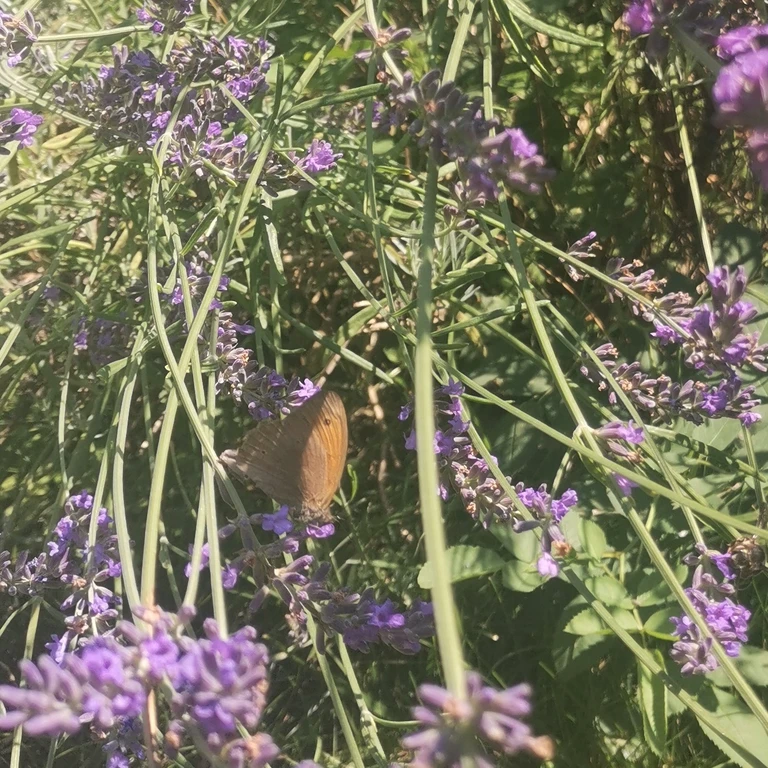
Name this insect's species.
Maniola jurtina
